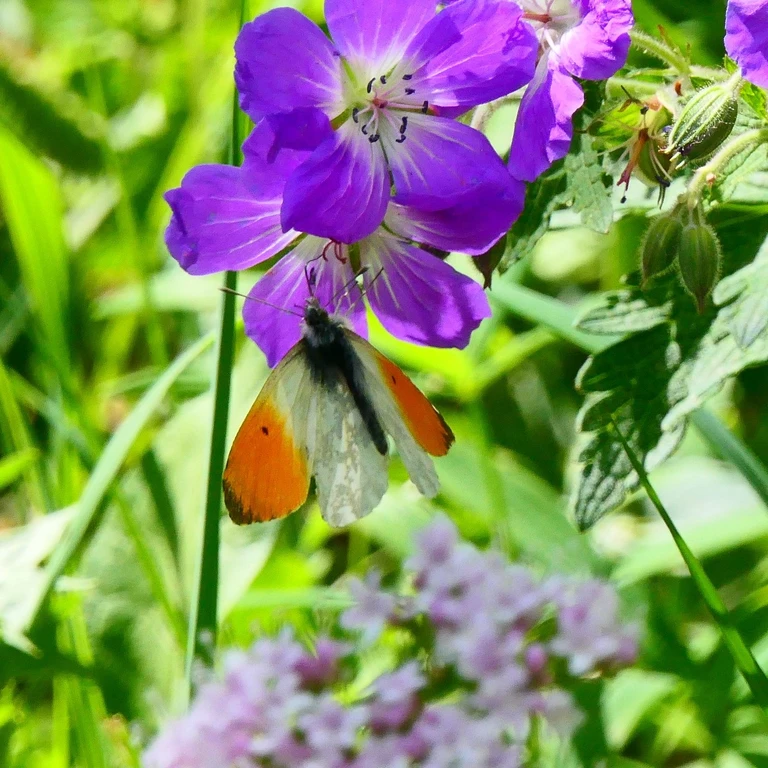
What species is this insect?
Anthocharis cardamines
